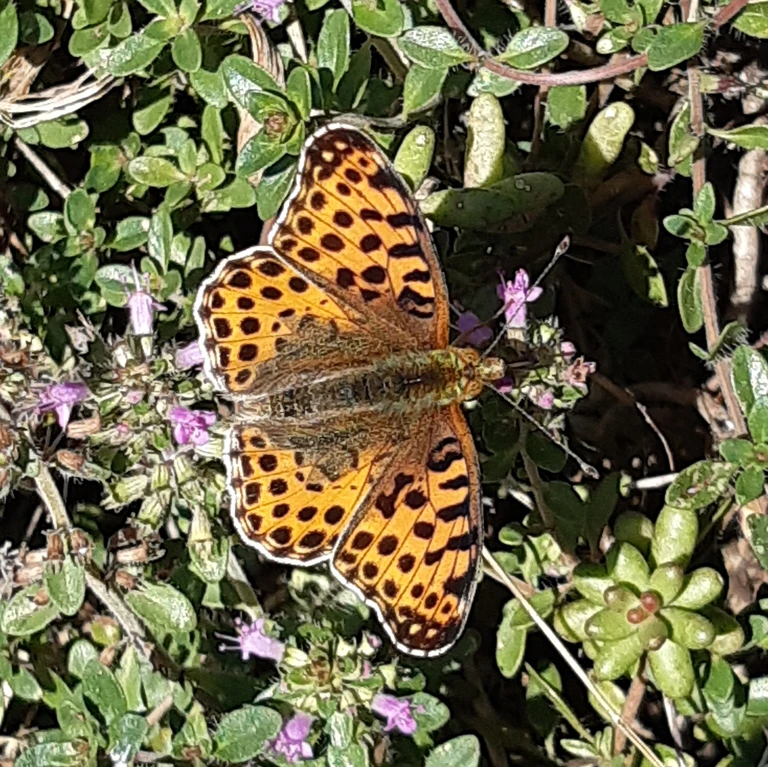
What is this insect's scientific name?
Issoria lathonia
